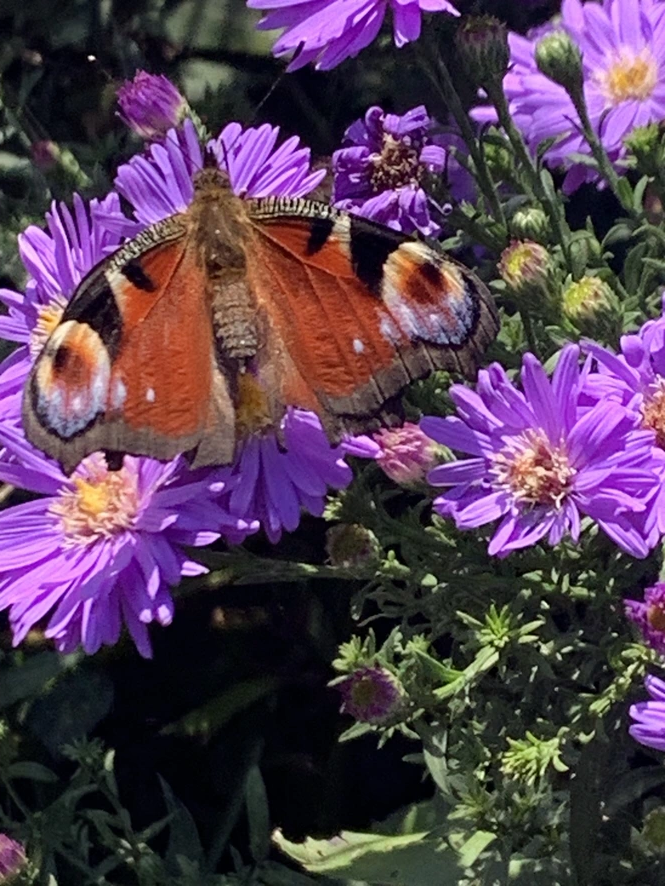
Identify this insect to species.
Aglais io
